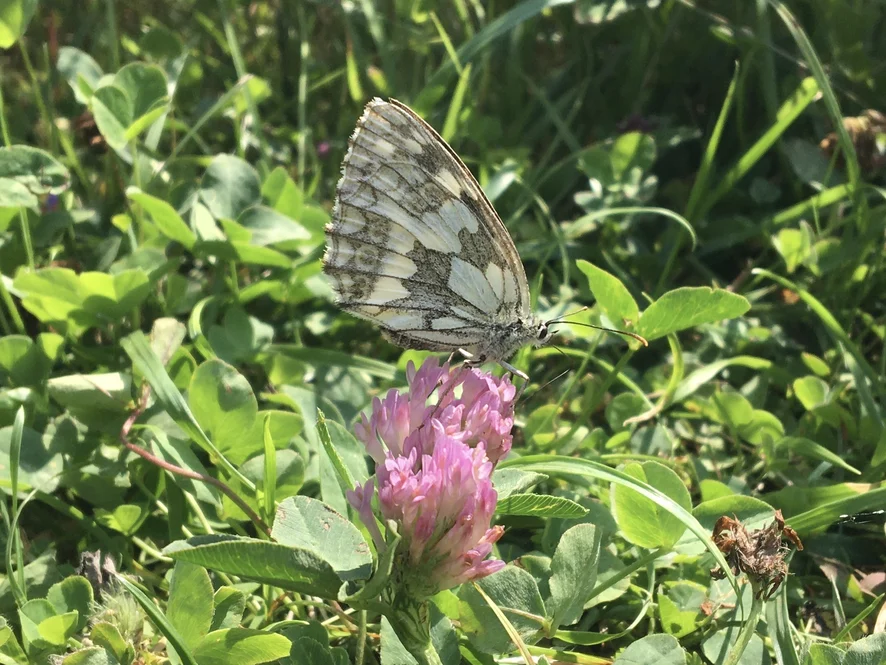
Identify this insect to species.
Melanargia galathea
